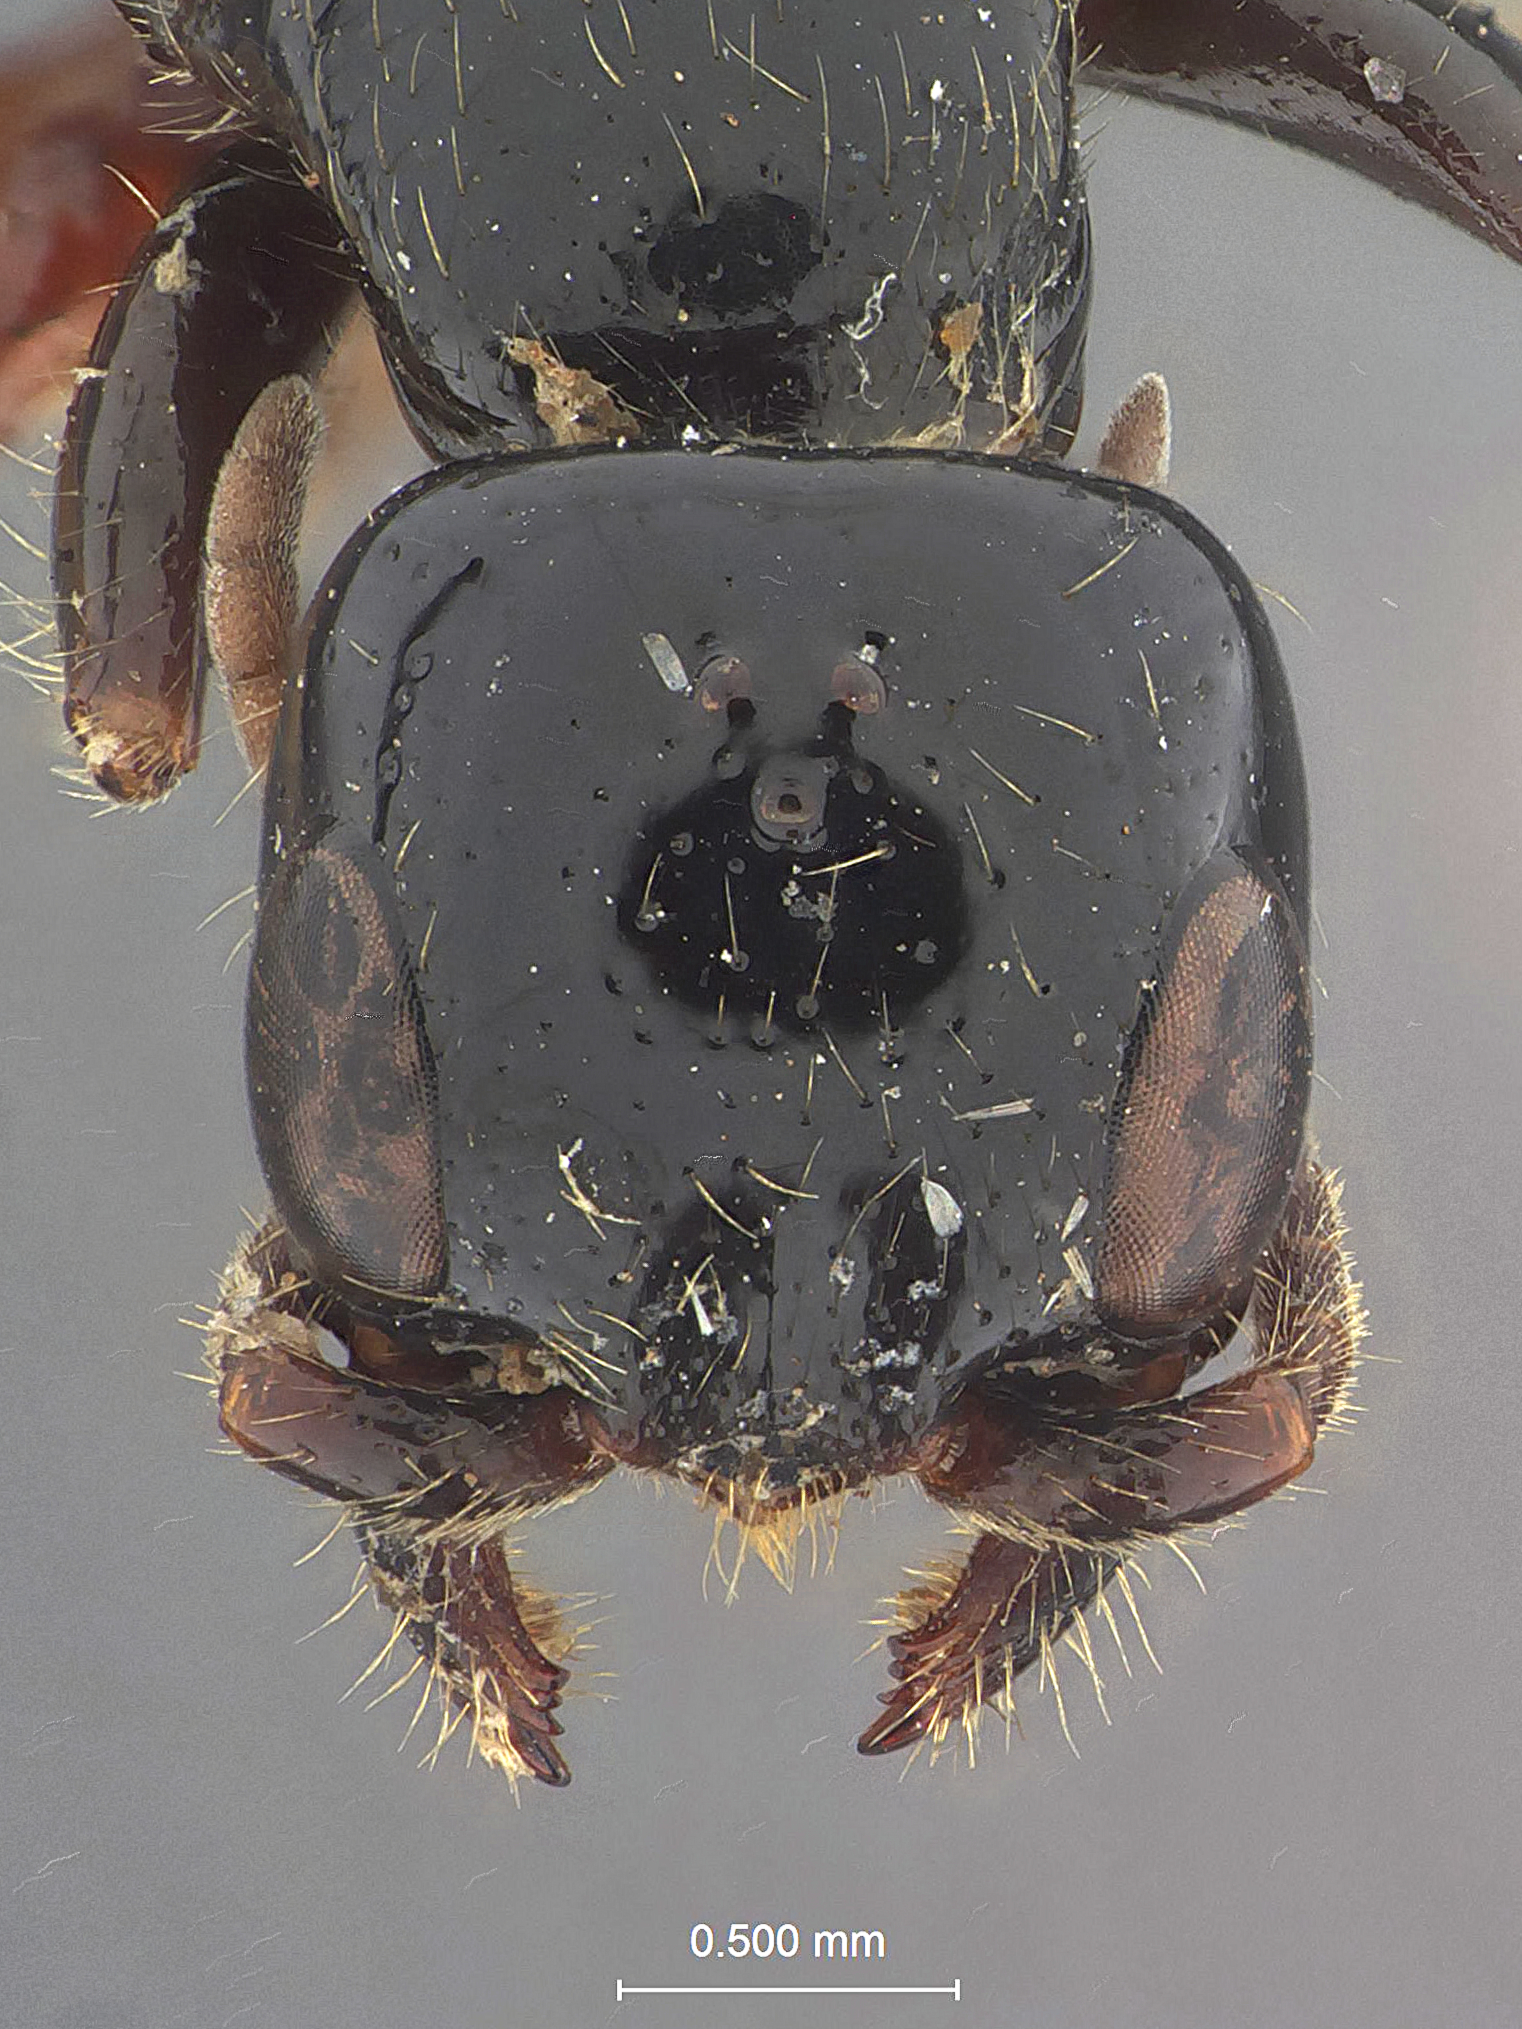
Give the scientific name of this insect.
Chlorepyris similis
